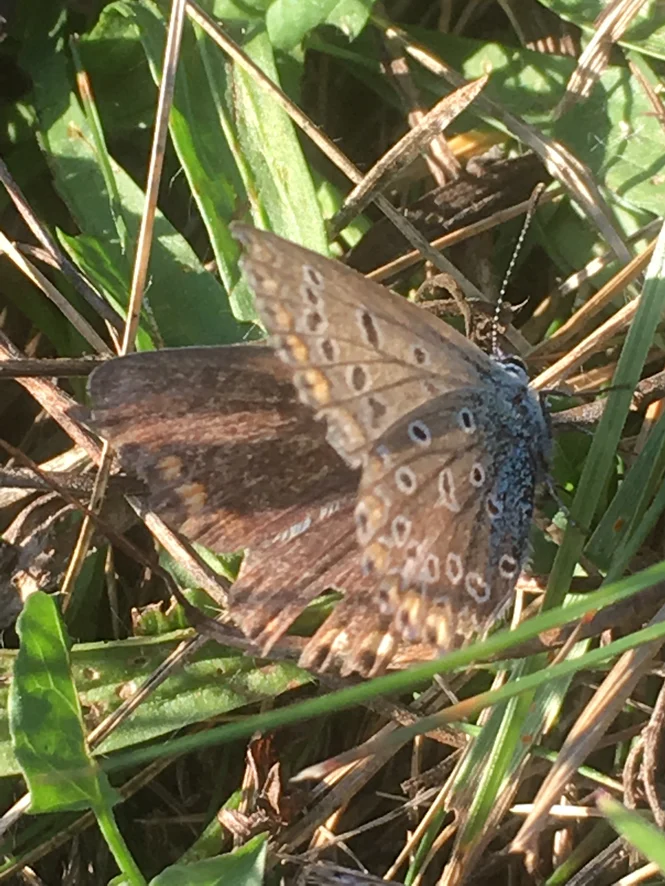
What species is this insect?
Polyommatus icarus
